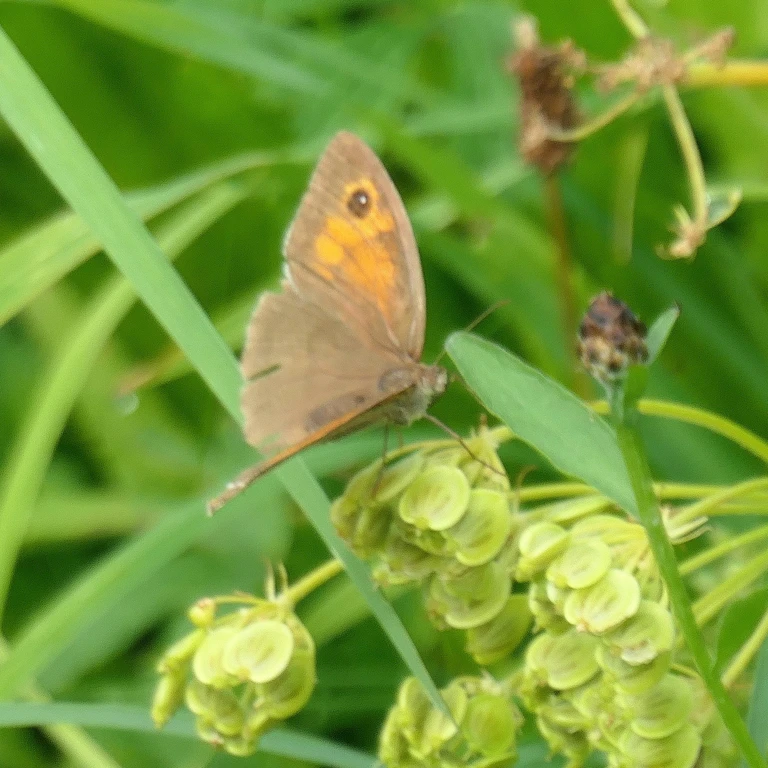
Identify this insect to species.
Maniola jurtina
